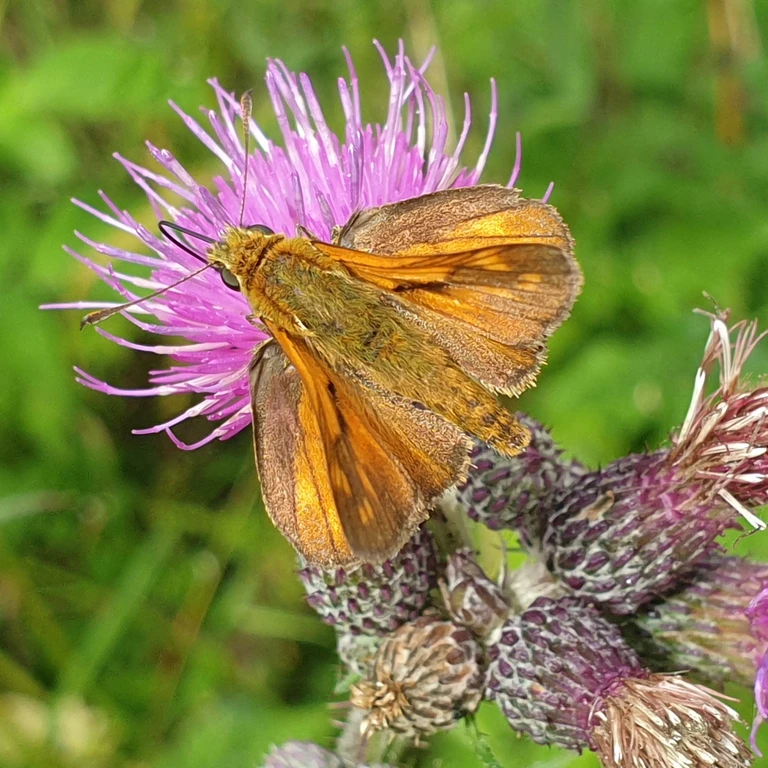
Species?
Ochlodes sylvanus (also Ochlodes venata)
